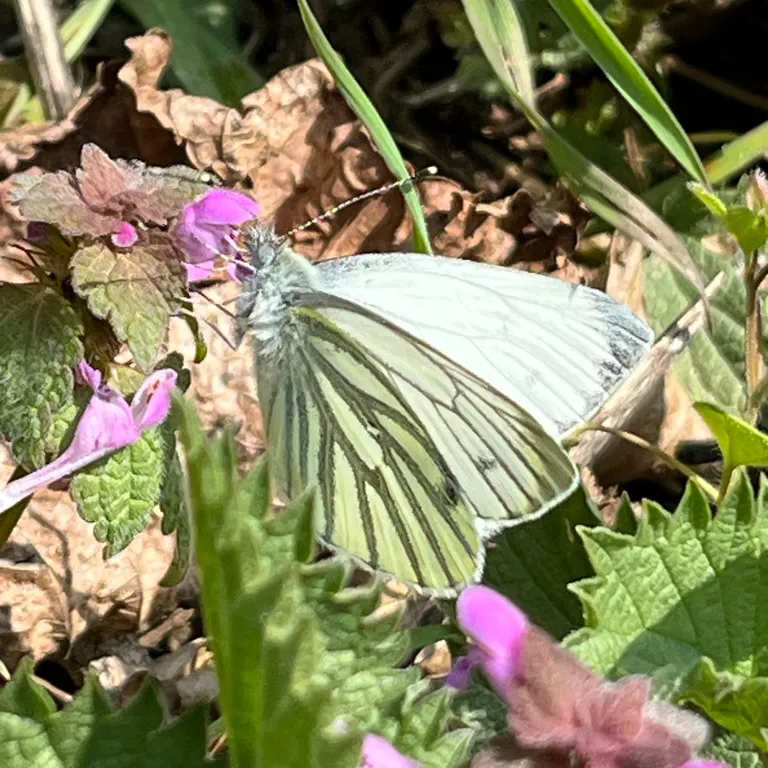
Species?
Pieris napi
